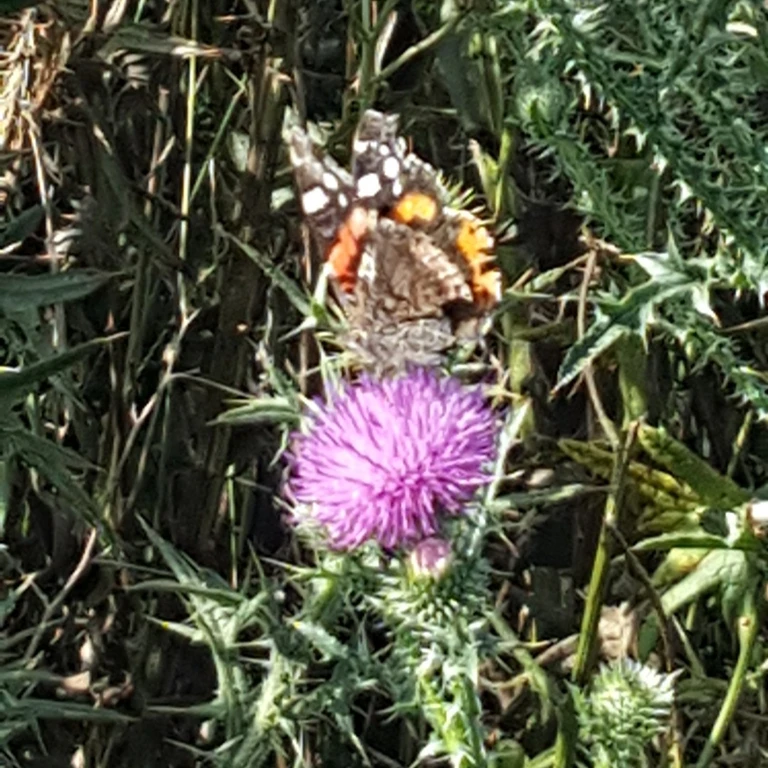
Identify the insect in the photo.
Vanessa atalanta
